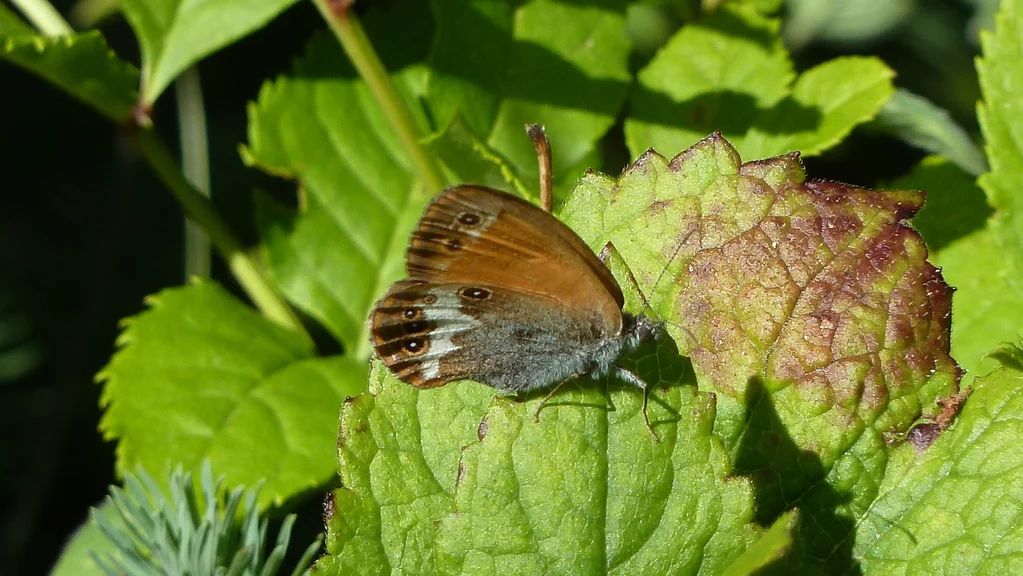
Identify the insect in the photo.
Coenonympha arcania
